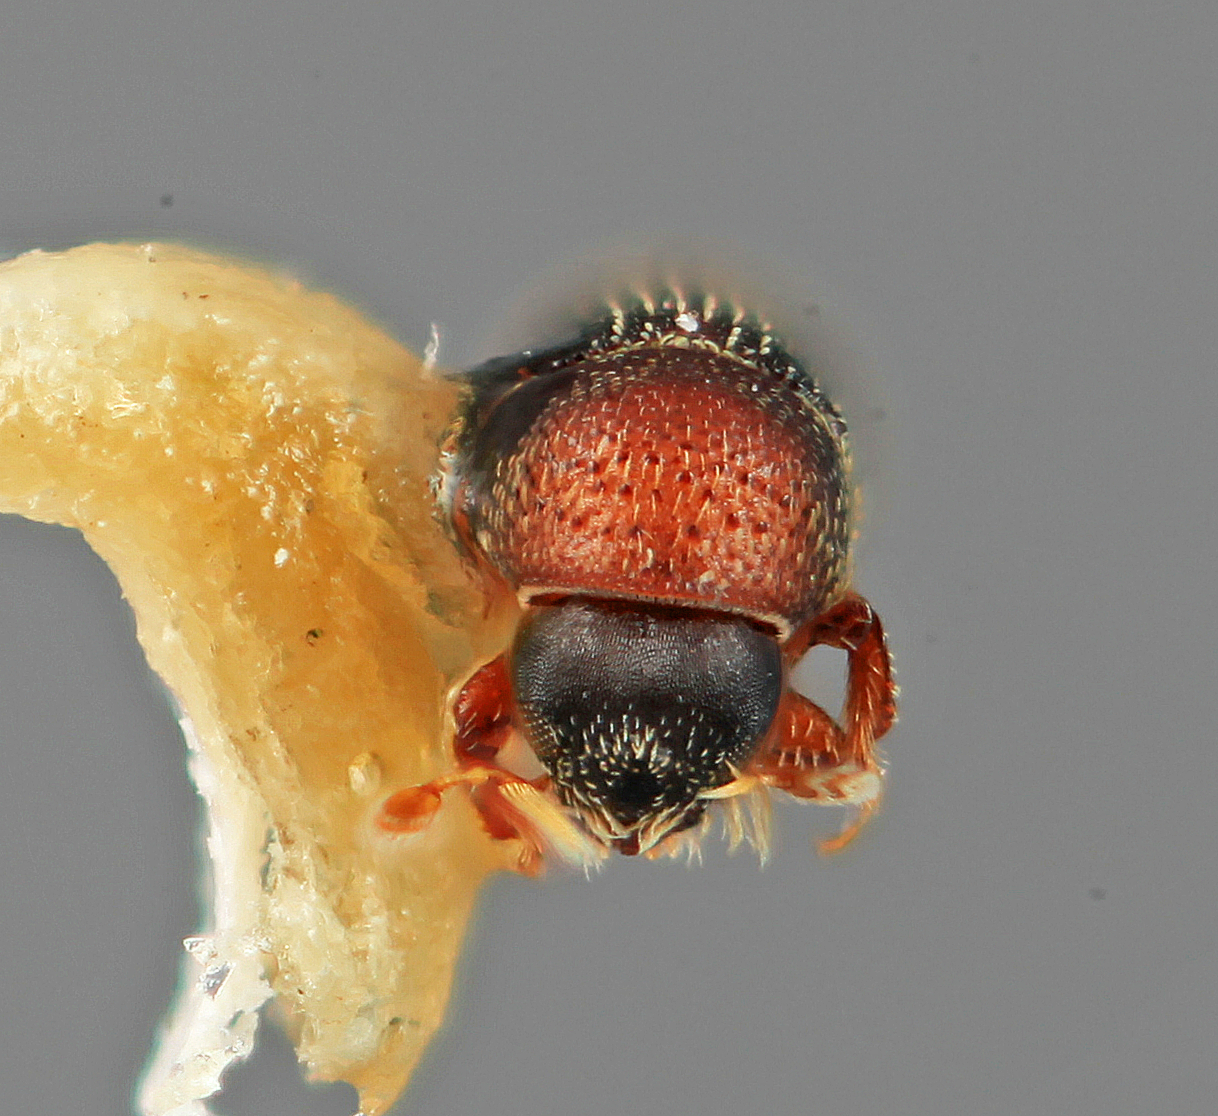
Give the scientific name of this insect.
Micracisella serjaniae
